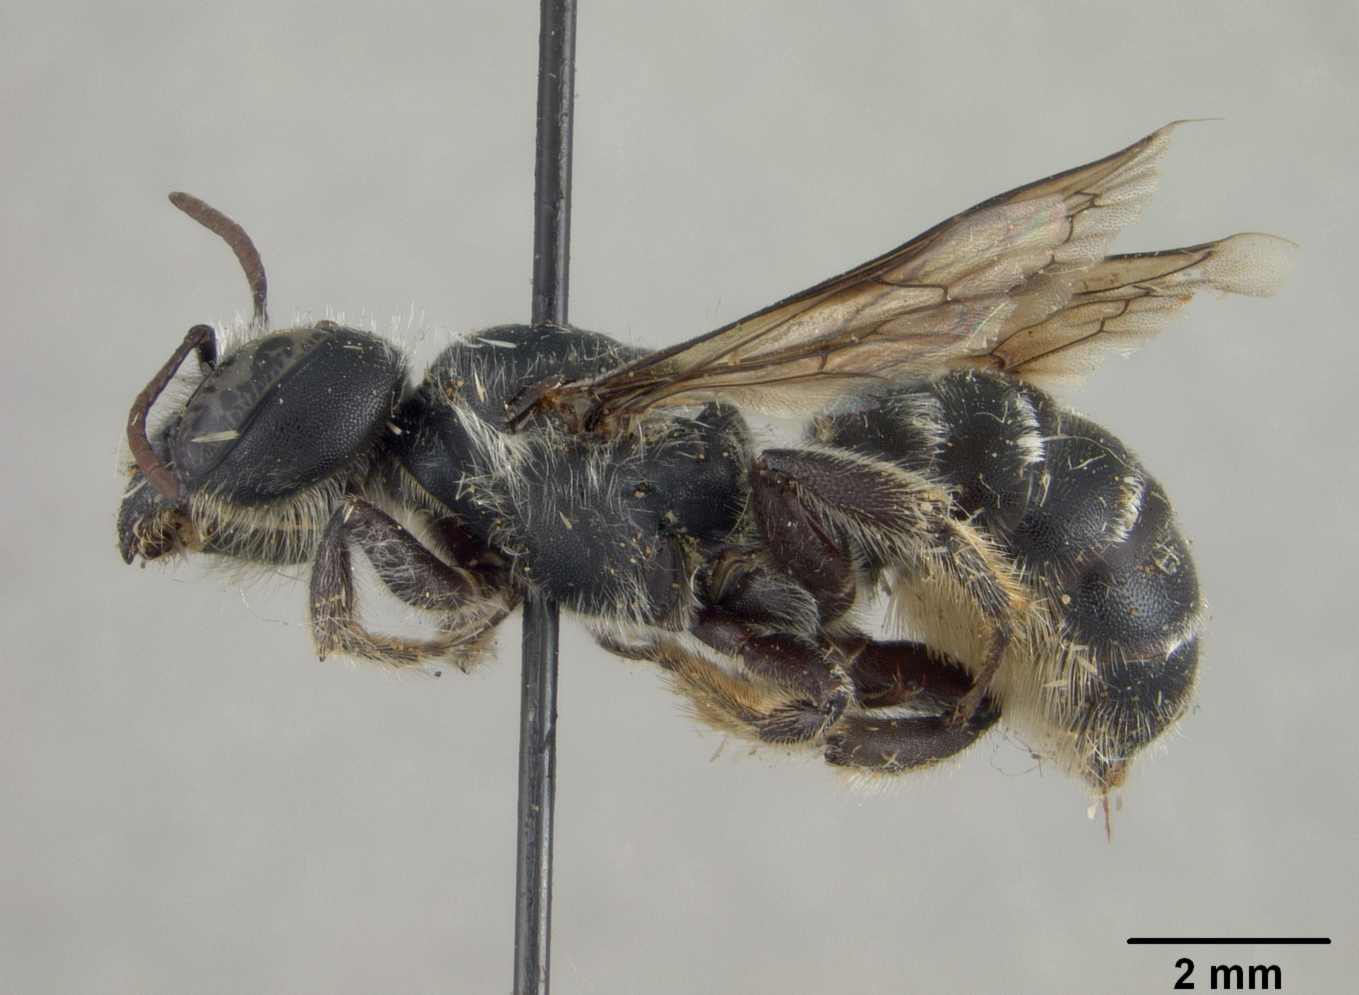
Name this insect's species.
Hoplitis monardae
